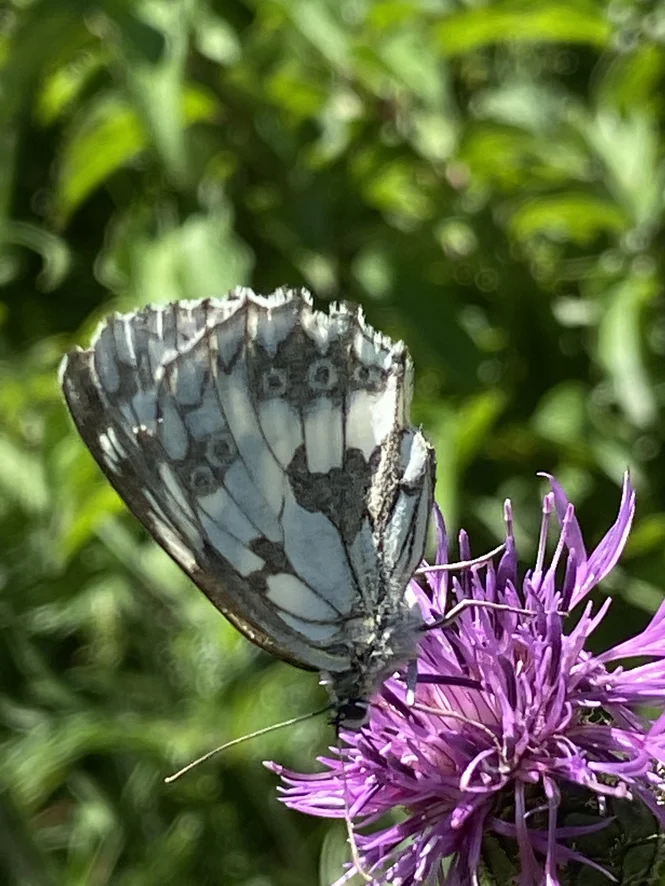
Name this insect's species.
Melanargia galathea
